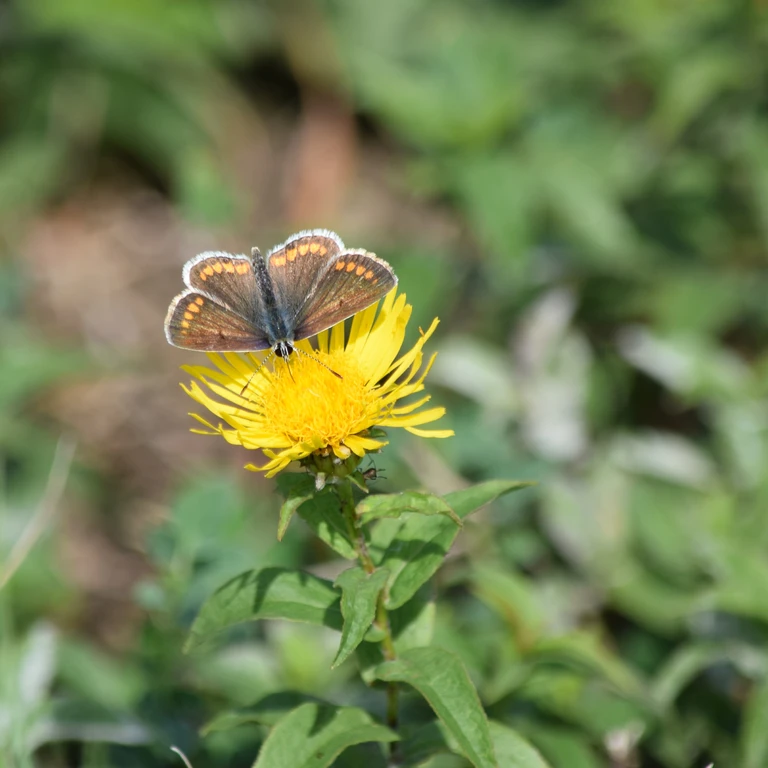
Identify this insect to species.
Aricia agestis/artaxerxes
